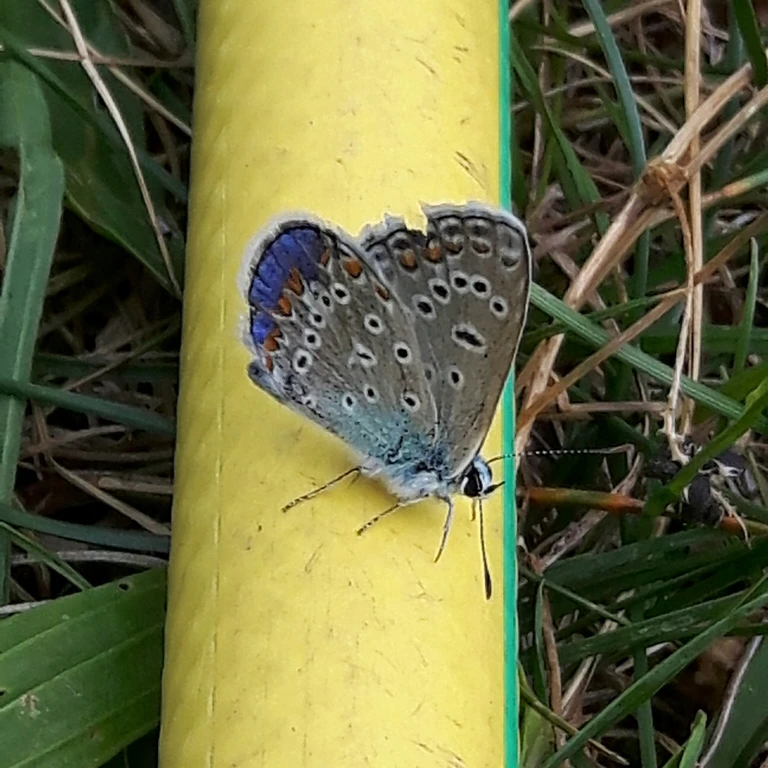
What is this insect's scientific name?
Polyommatus icarus
